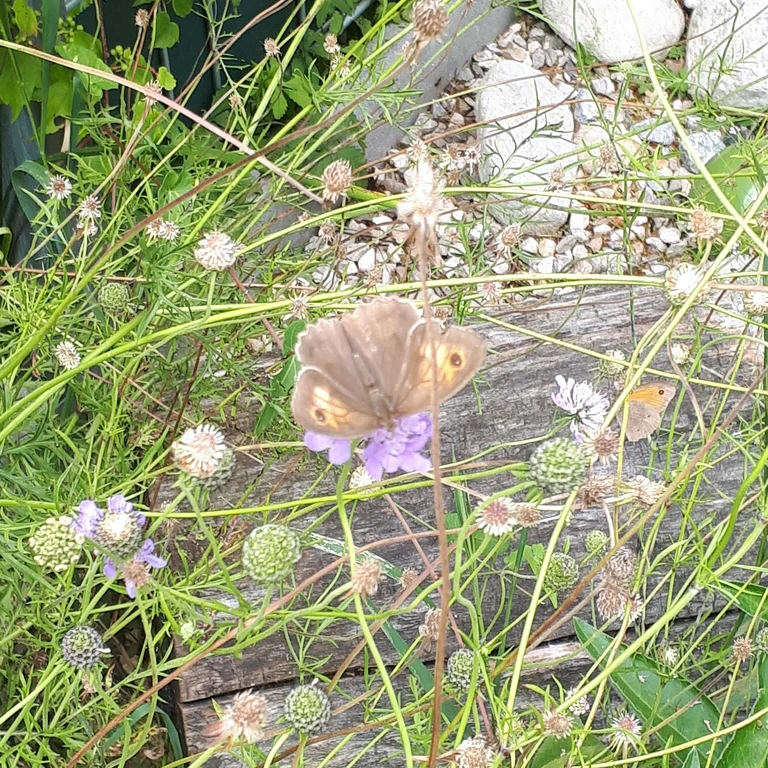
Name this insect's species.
Maniola jurtina
